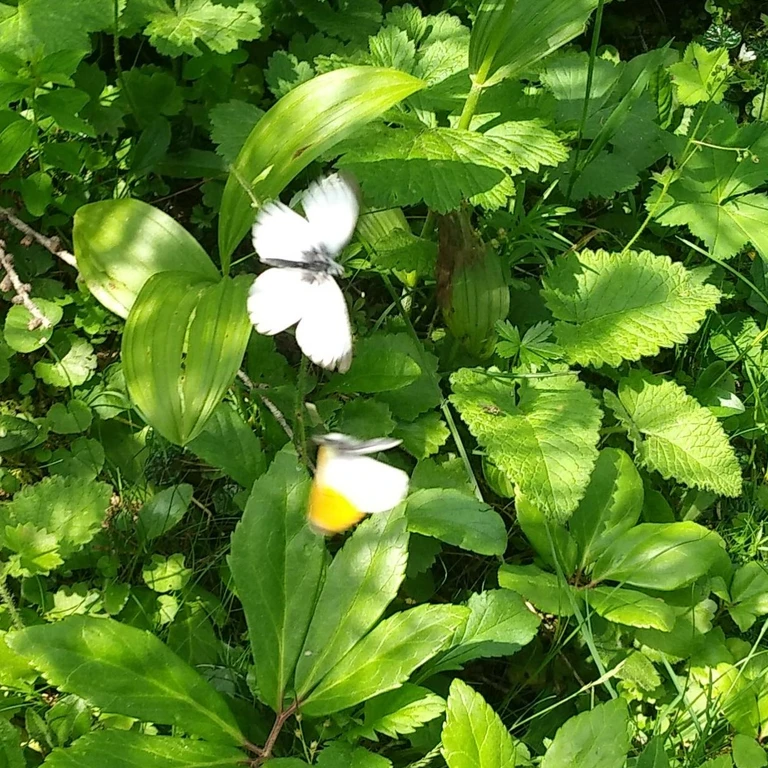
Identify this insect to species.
Anthocharis cardamines
